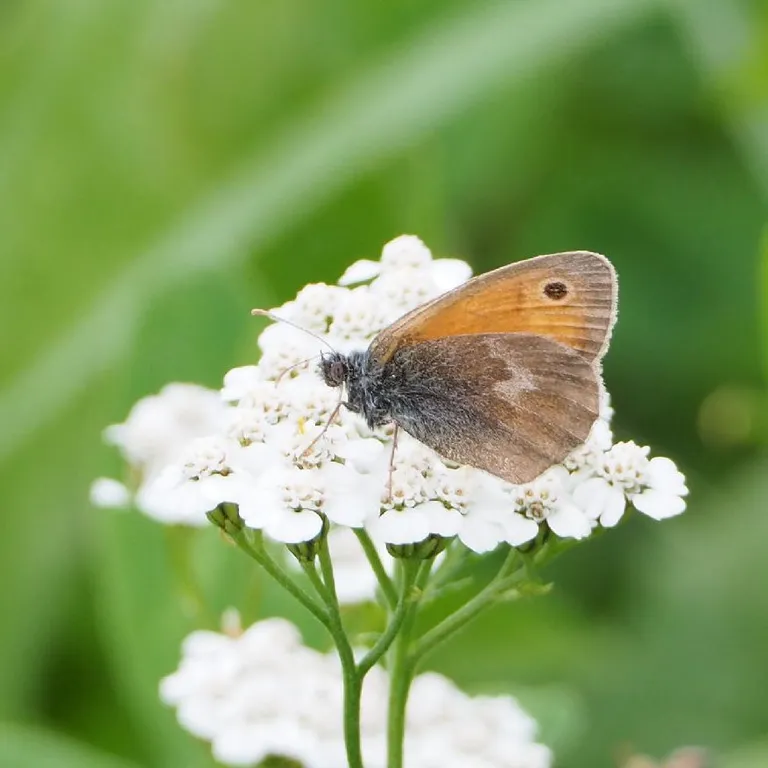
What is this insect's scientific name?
Coenonympha pamphilus
